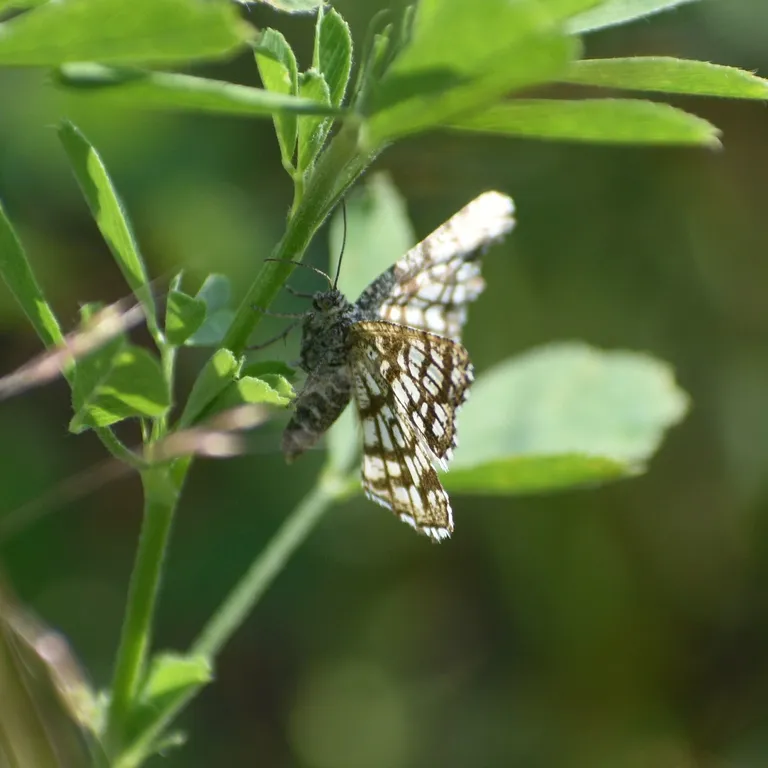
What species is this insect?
Chiasmia clathrata
